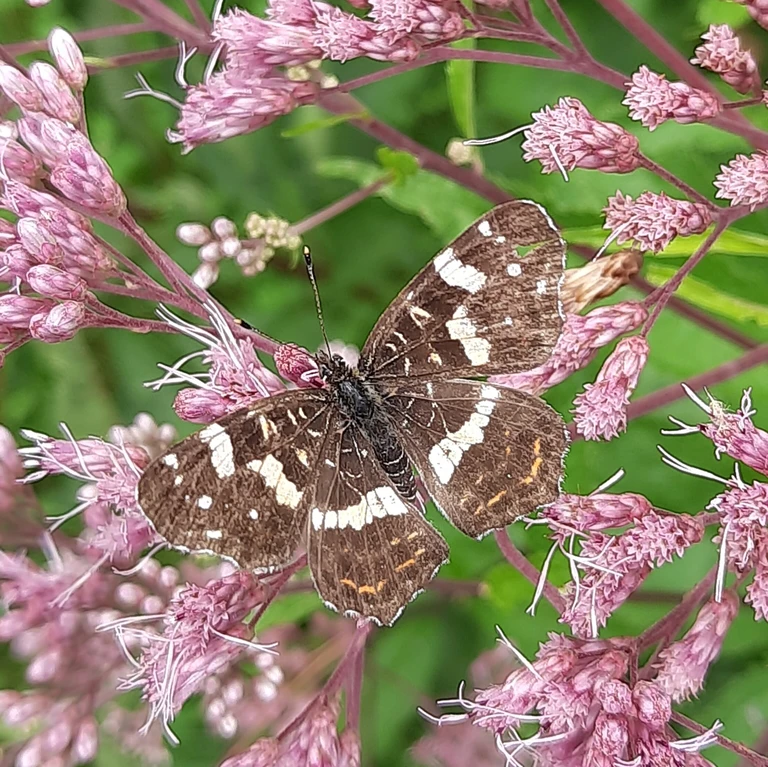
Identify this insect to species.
Araschnia levana
